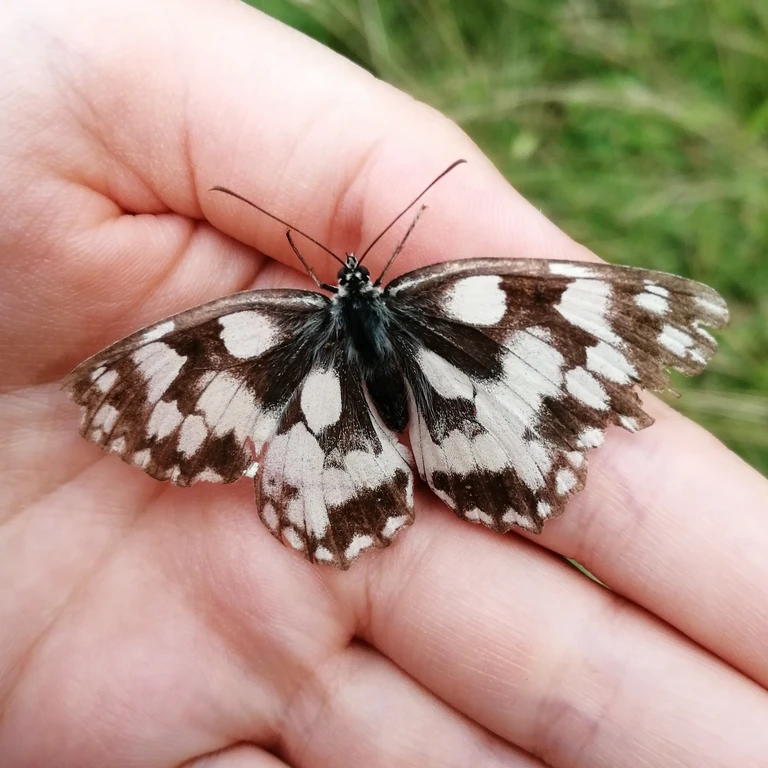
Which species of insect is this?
Melanargia galathea
